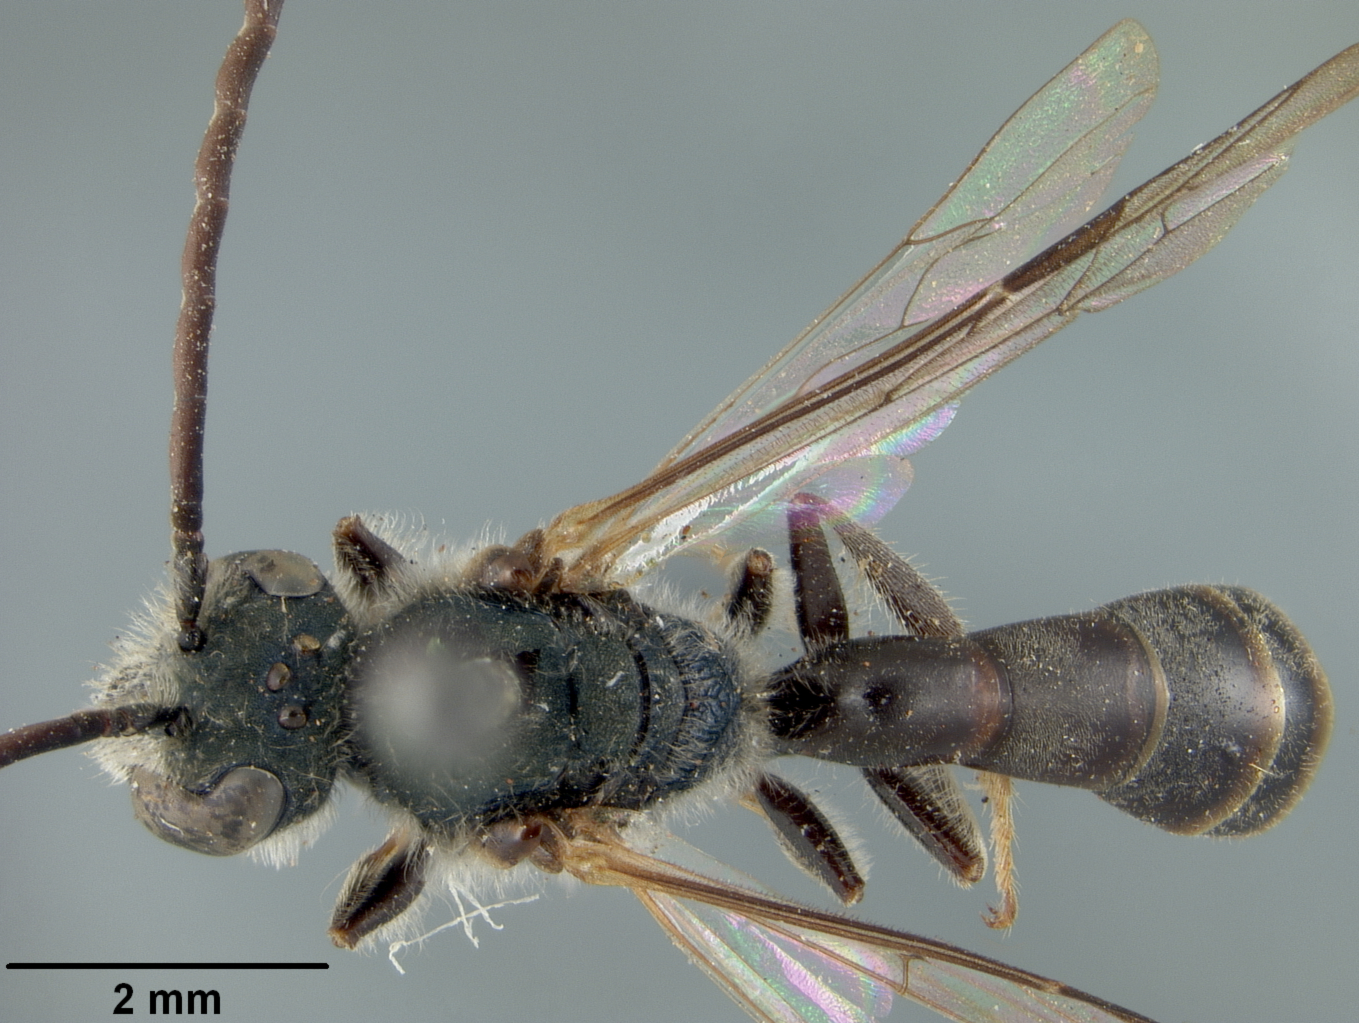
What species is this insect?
Rhopalictus melanocladus
